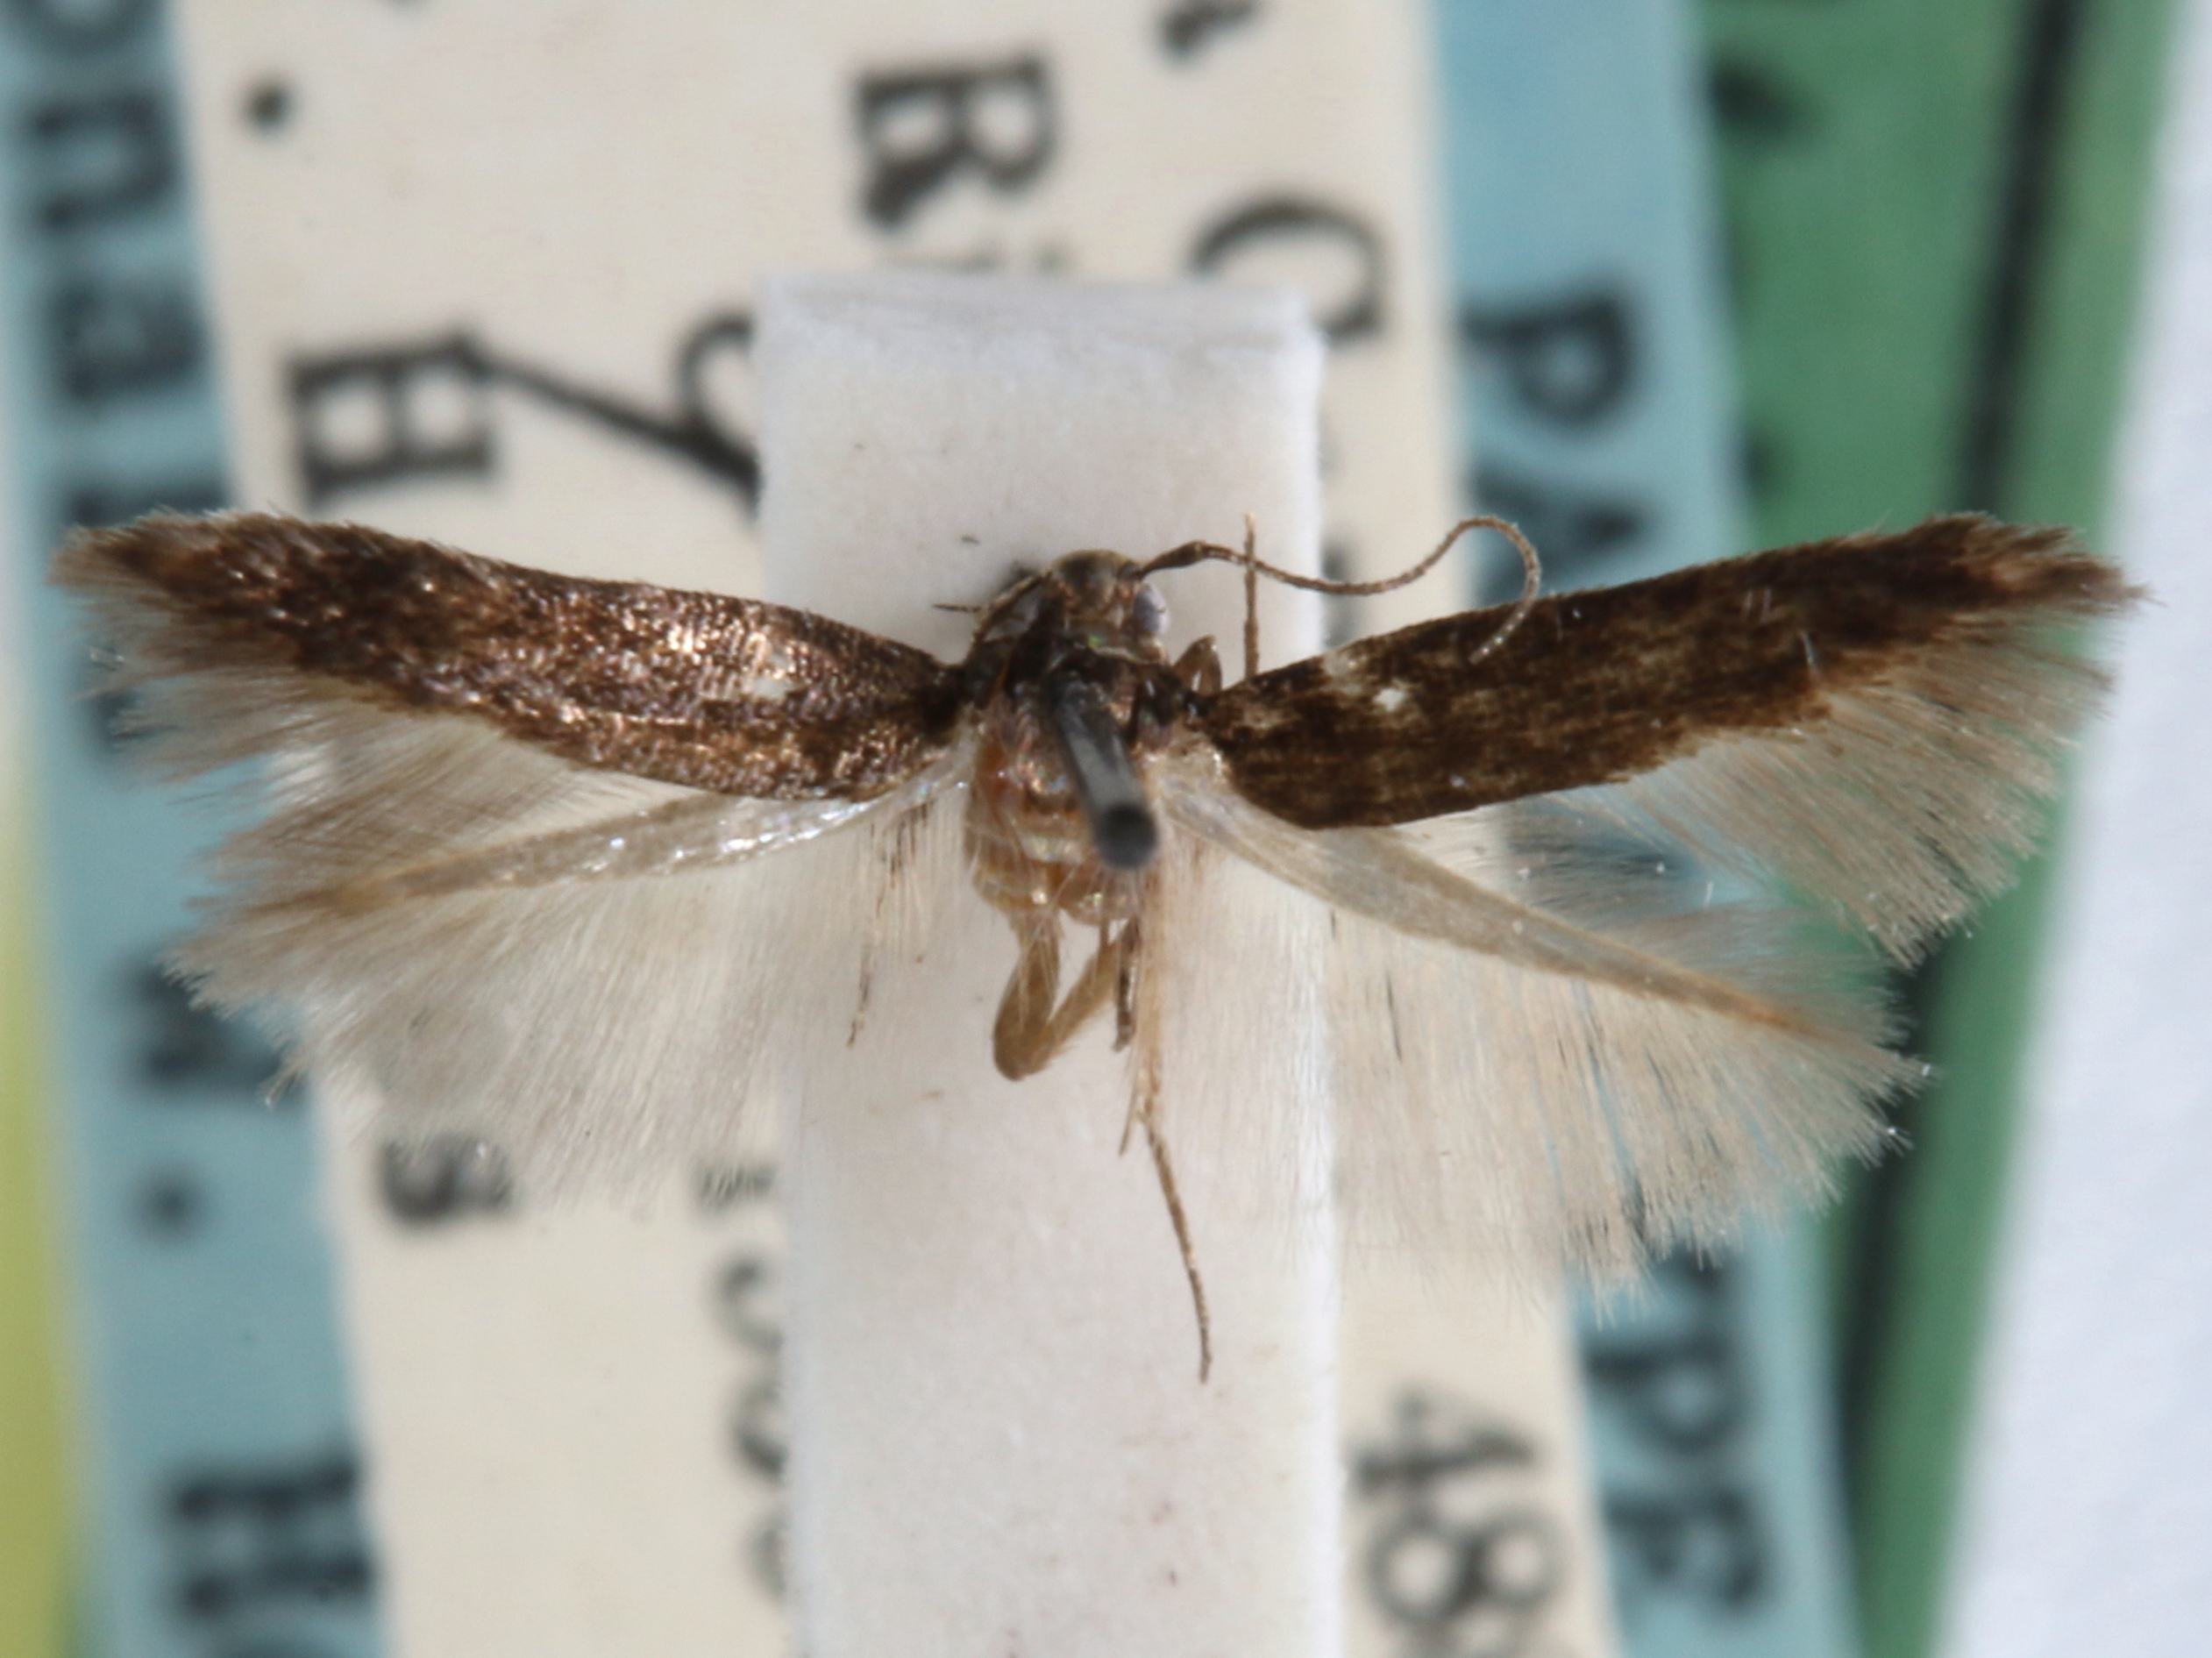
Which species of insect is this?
Periploca funebris
